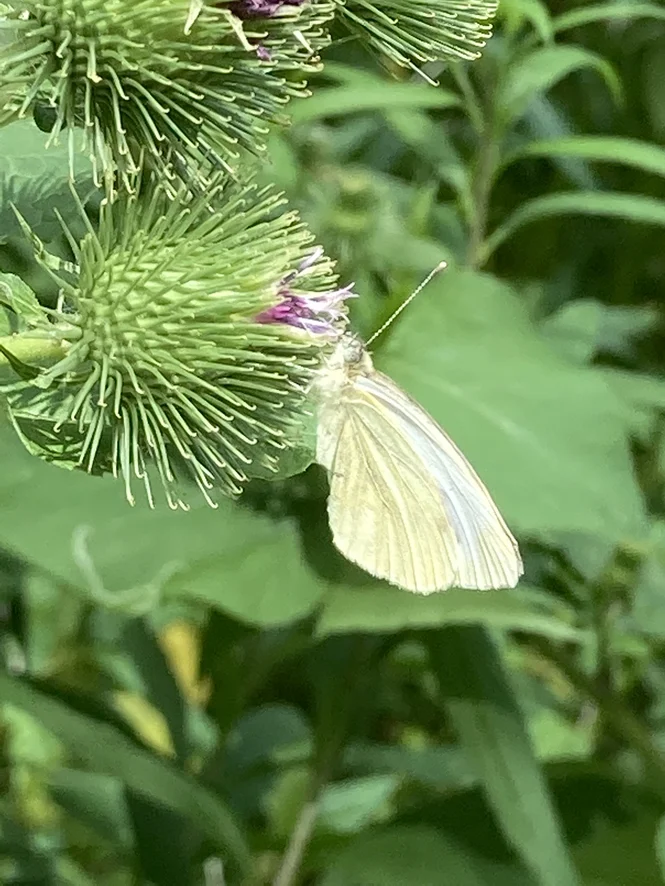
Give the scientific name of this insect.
Pieris napi
